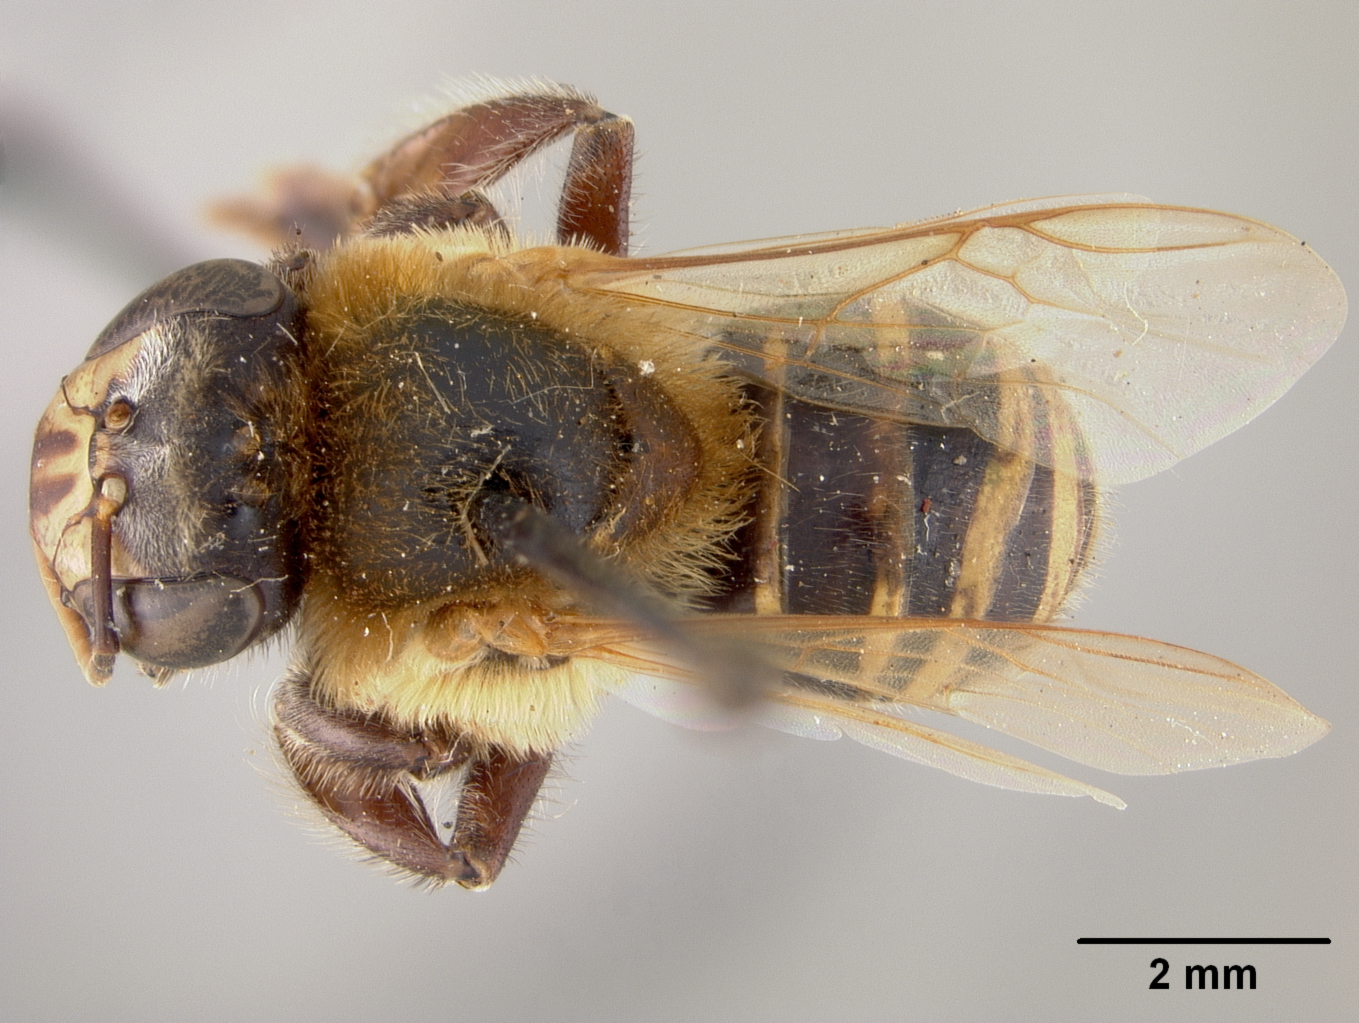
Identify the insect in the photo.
Melipona schausi
